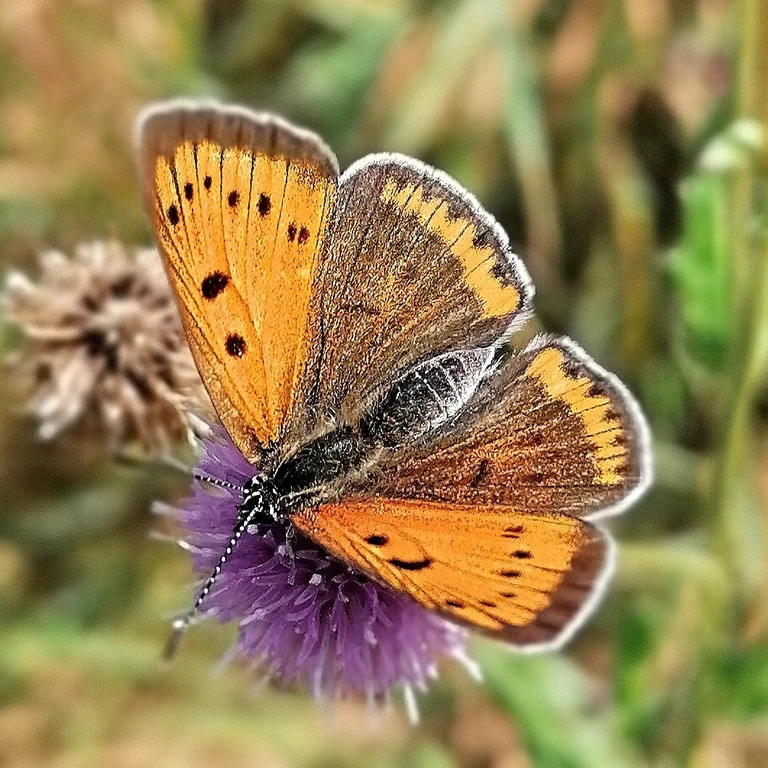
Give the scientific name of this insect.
Lycaena dispar
